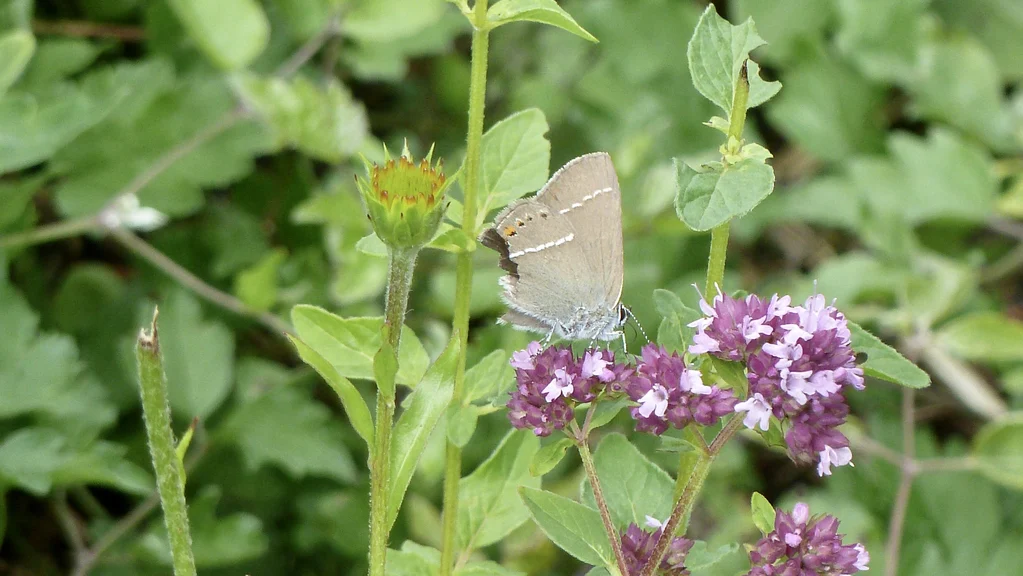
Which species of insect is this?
Satyrium spini (also Tuttiola spini)
